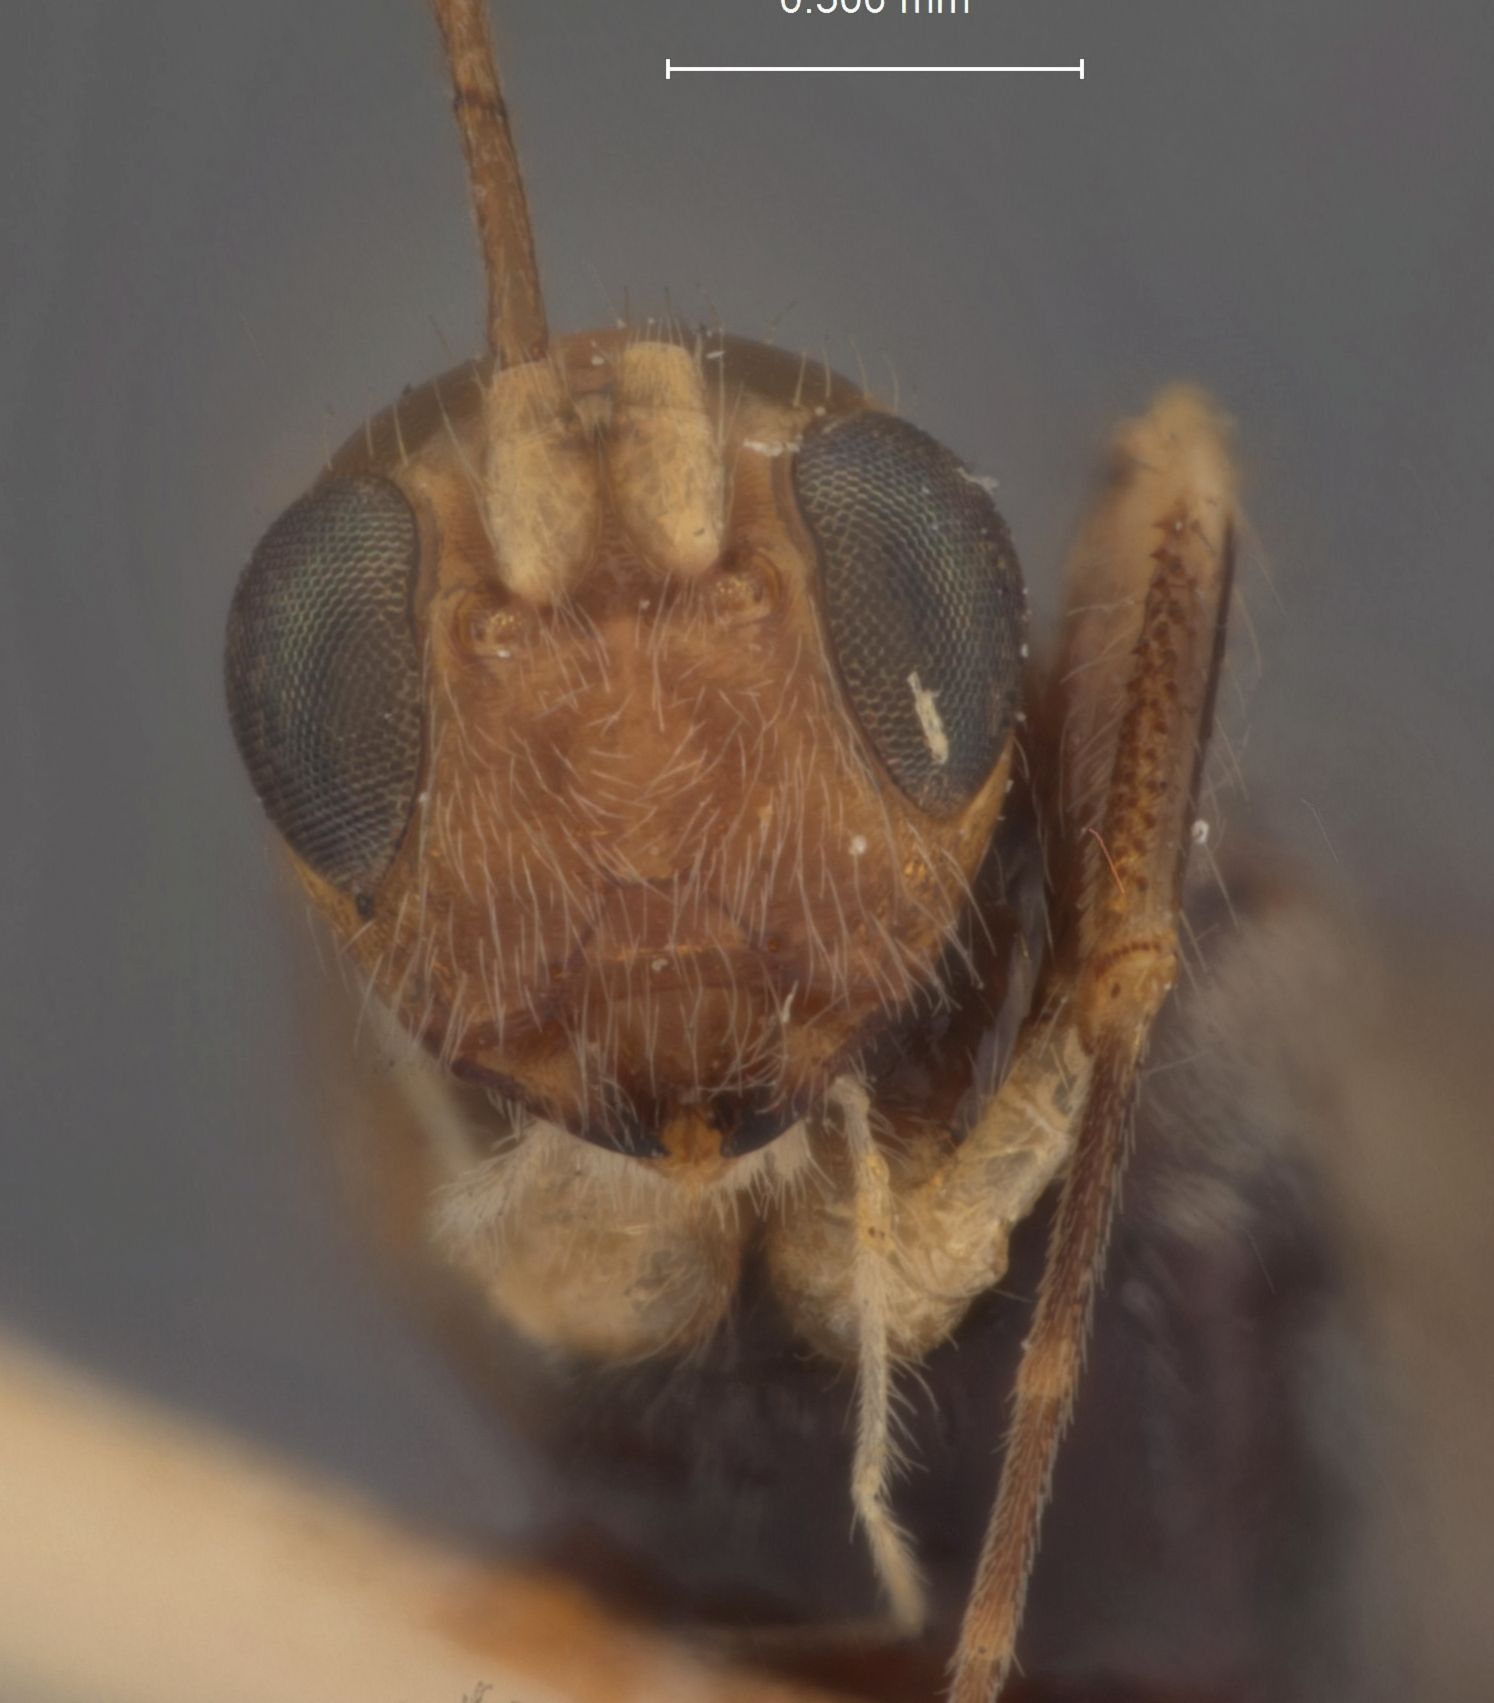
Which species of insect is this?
Spathius diphylus
